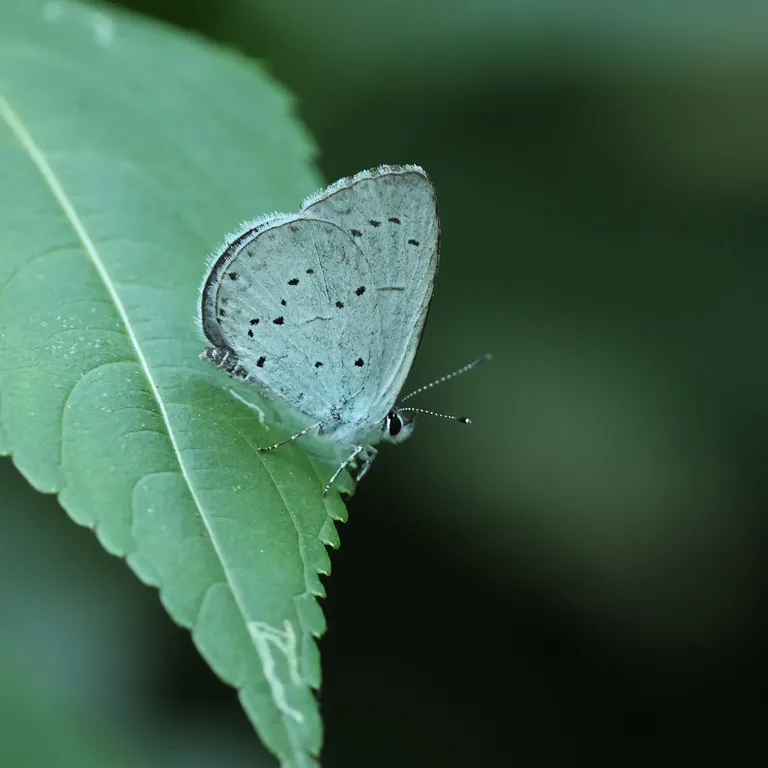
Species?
Celastrina argiolus
